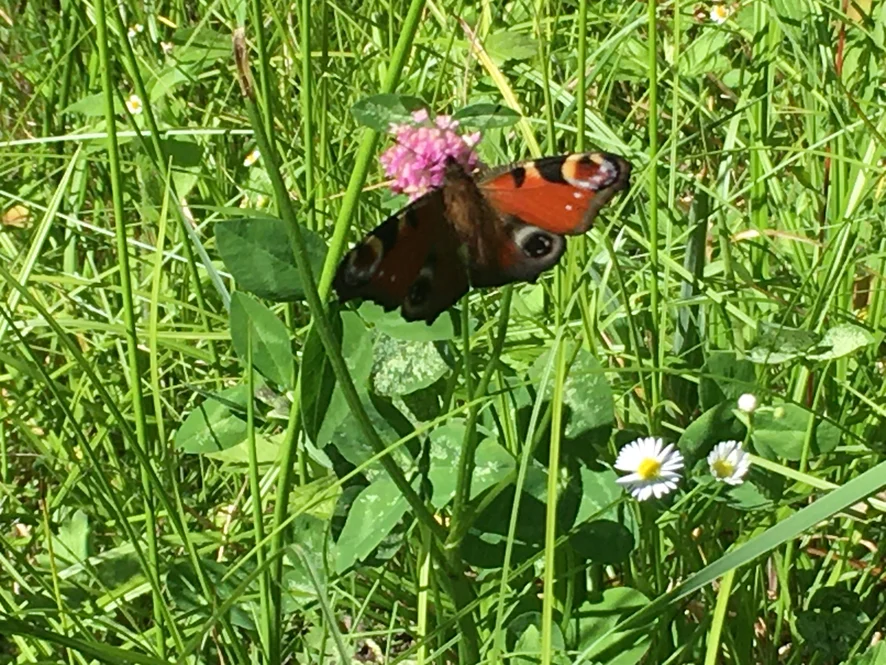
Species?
Aglais io
